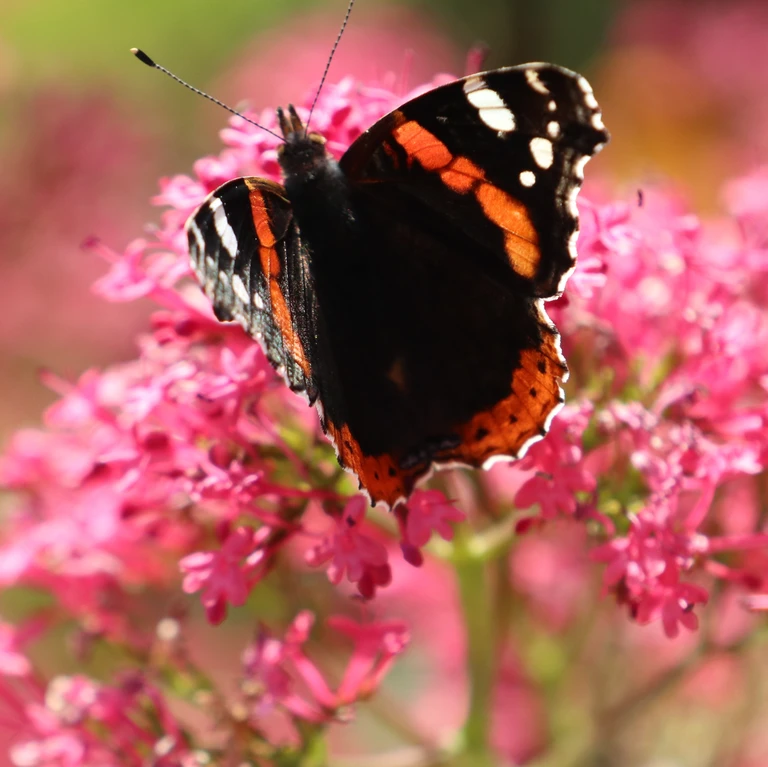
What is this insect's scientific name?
Vanessa atalanta
